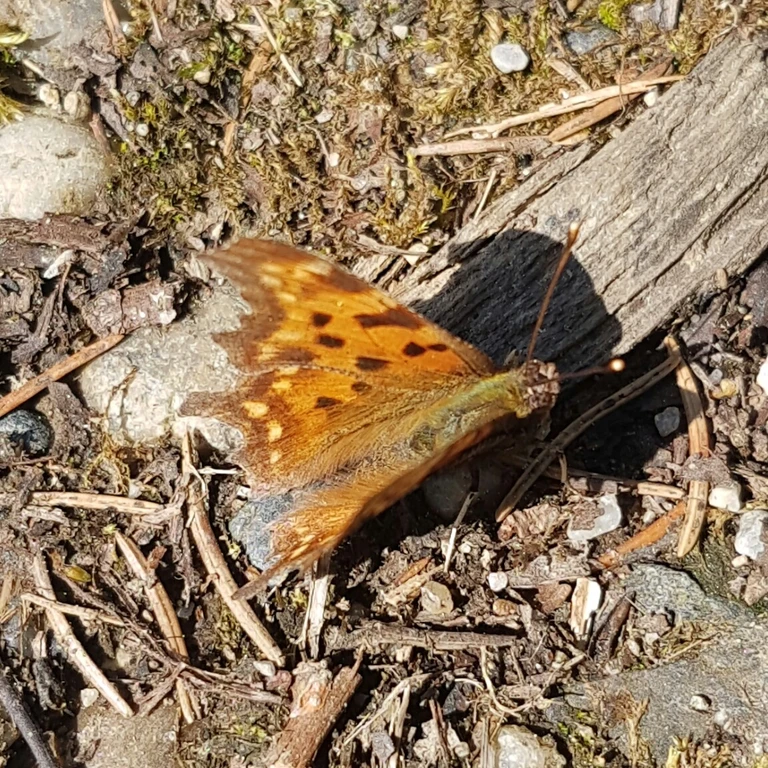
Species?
Polygonia c-album
